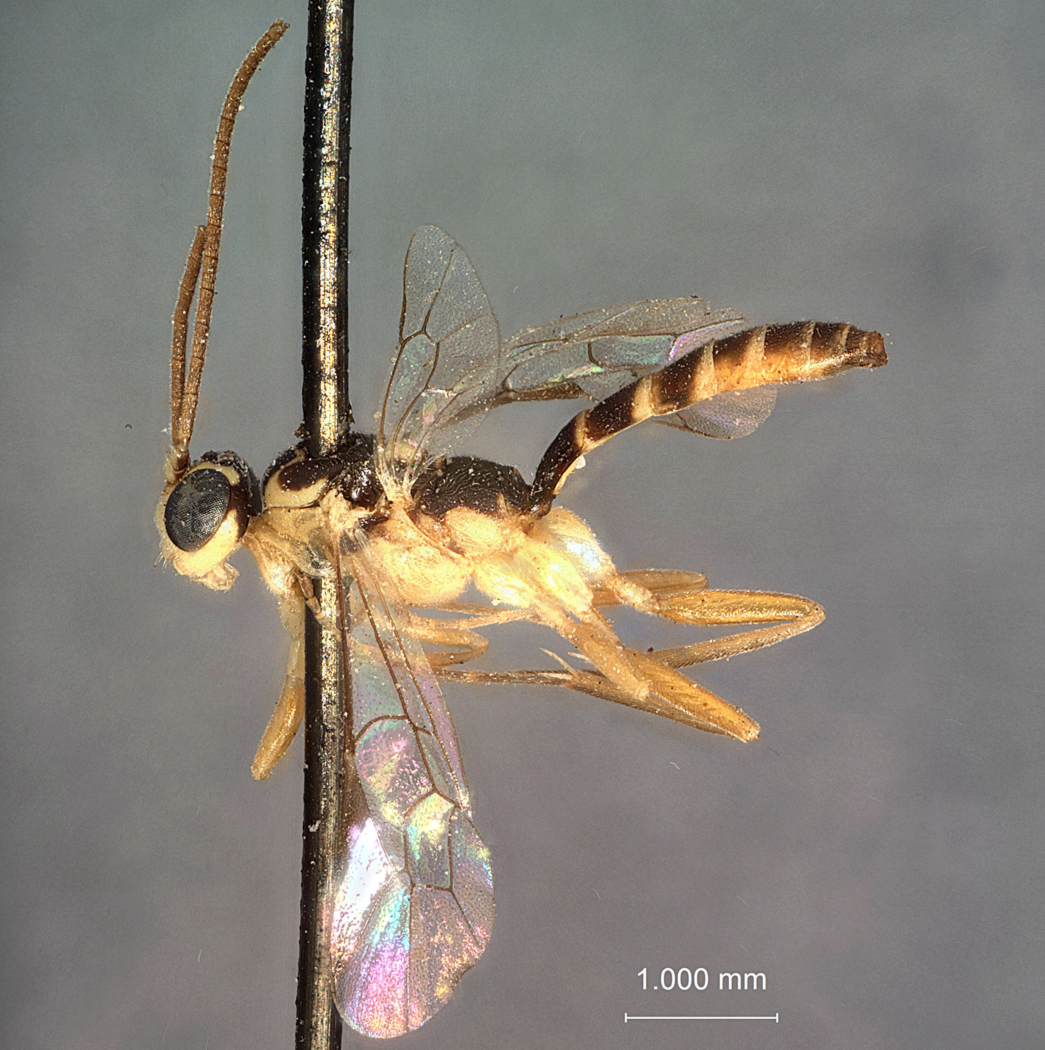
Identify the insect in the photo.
Eursimus acrobasidis
